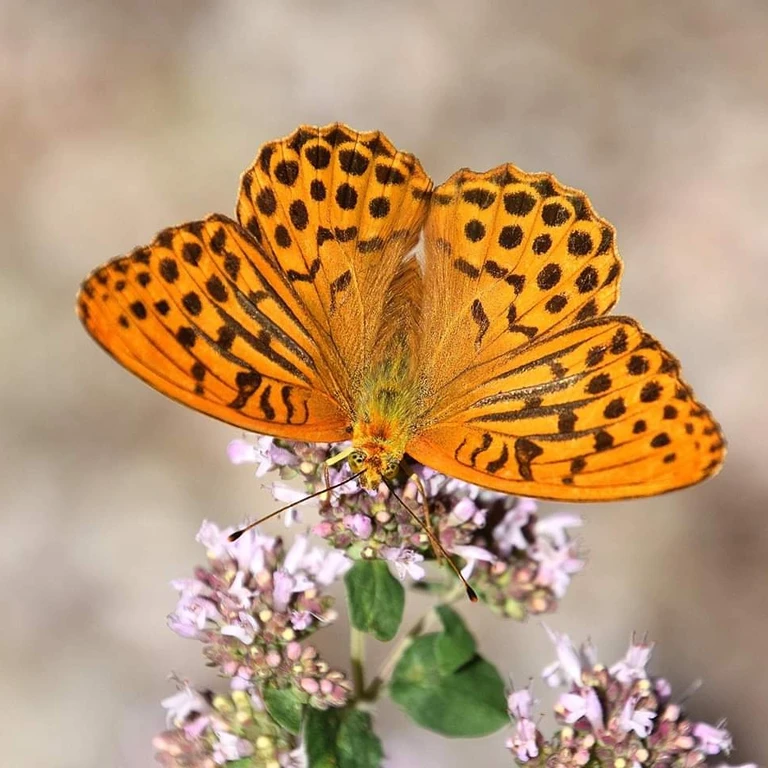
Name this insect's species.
Argynnis paphia
